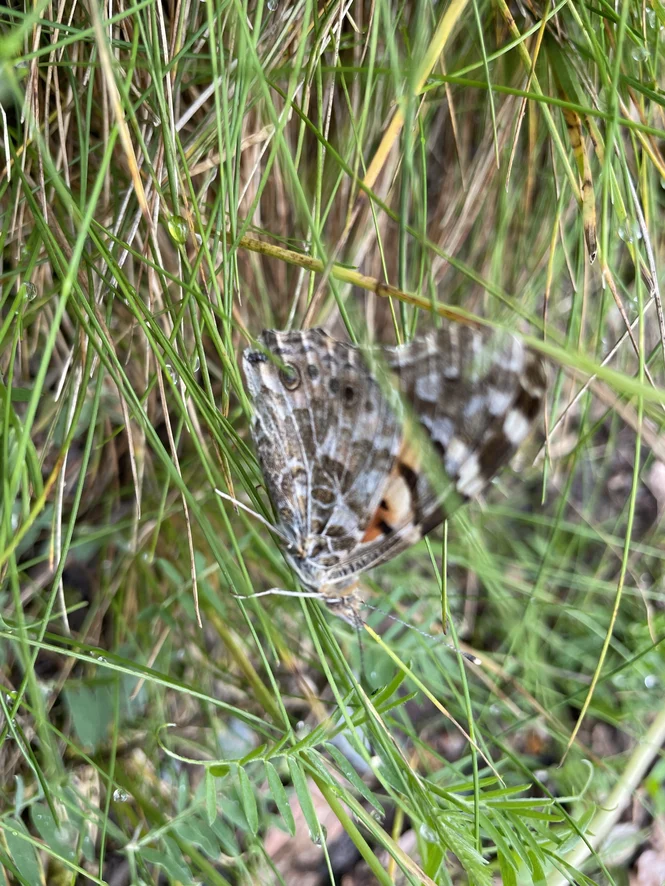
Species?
Vanessa cardui
